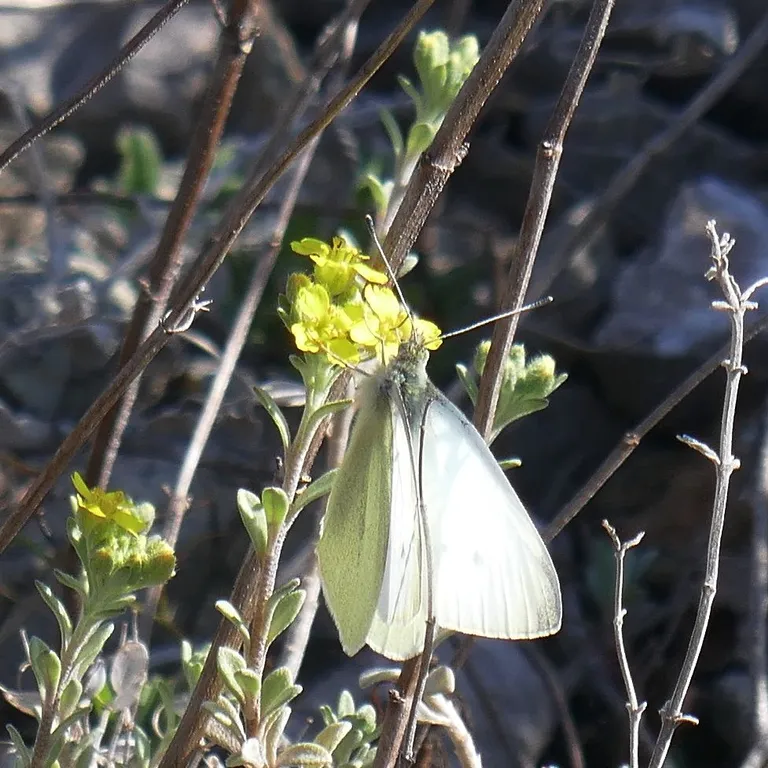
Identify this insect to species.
Pieris rapae
